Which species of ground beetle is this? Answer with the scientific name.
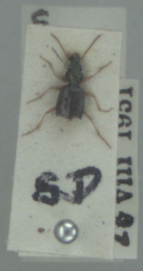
Asaphidion curtum
